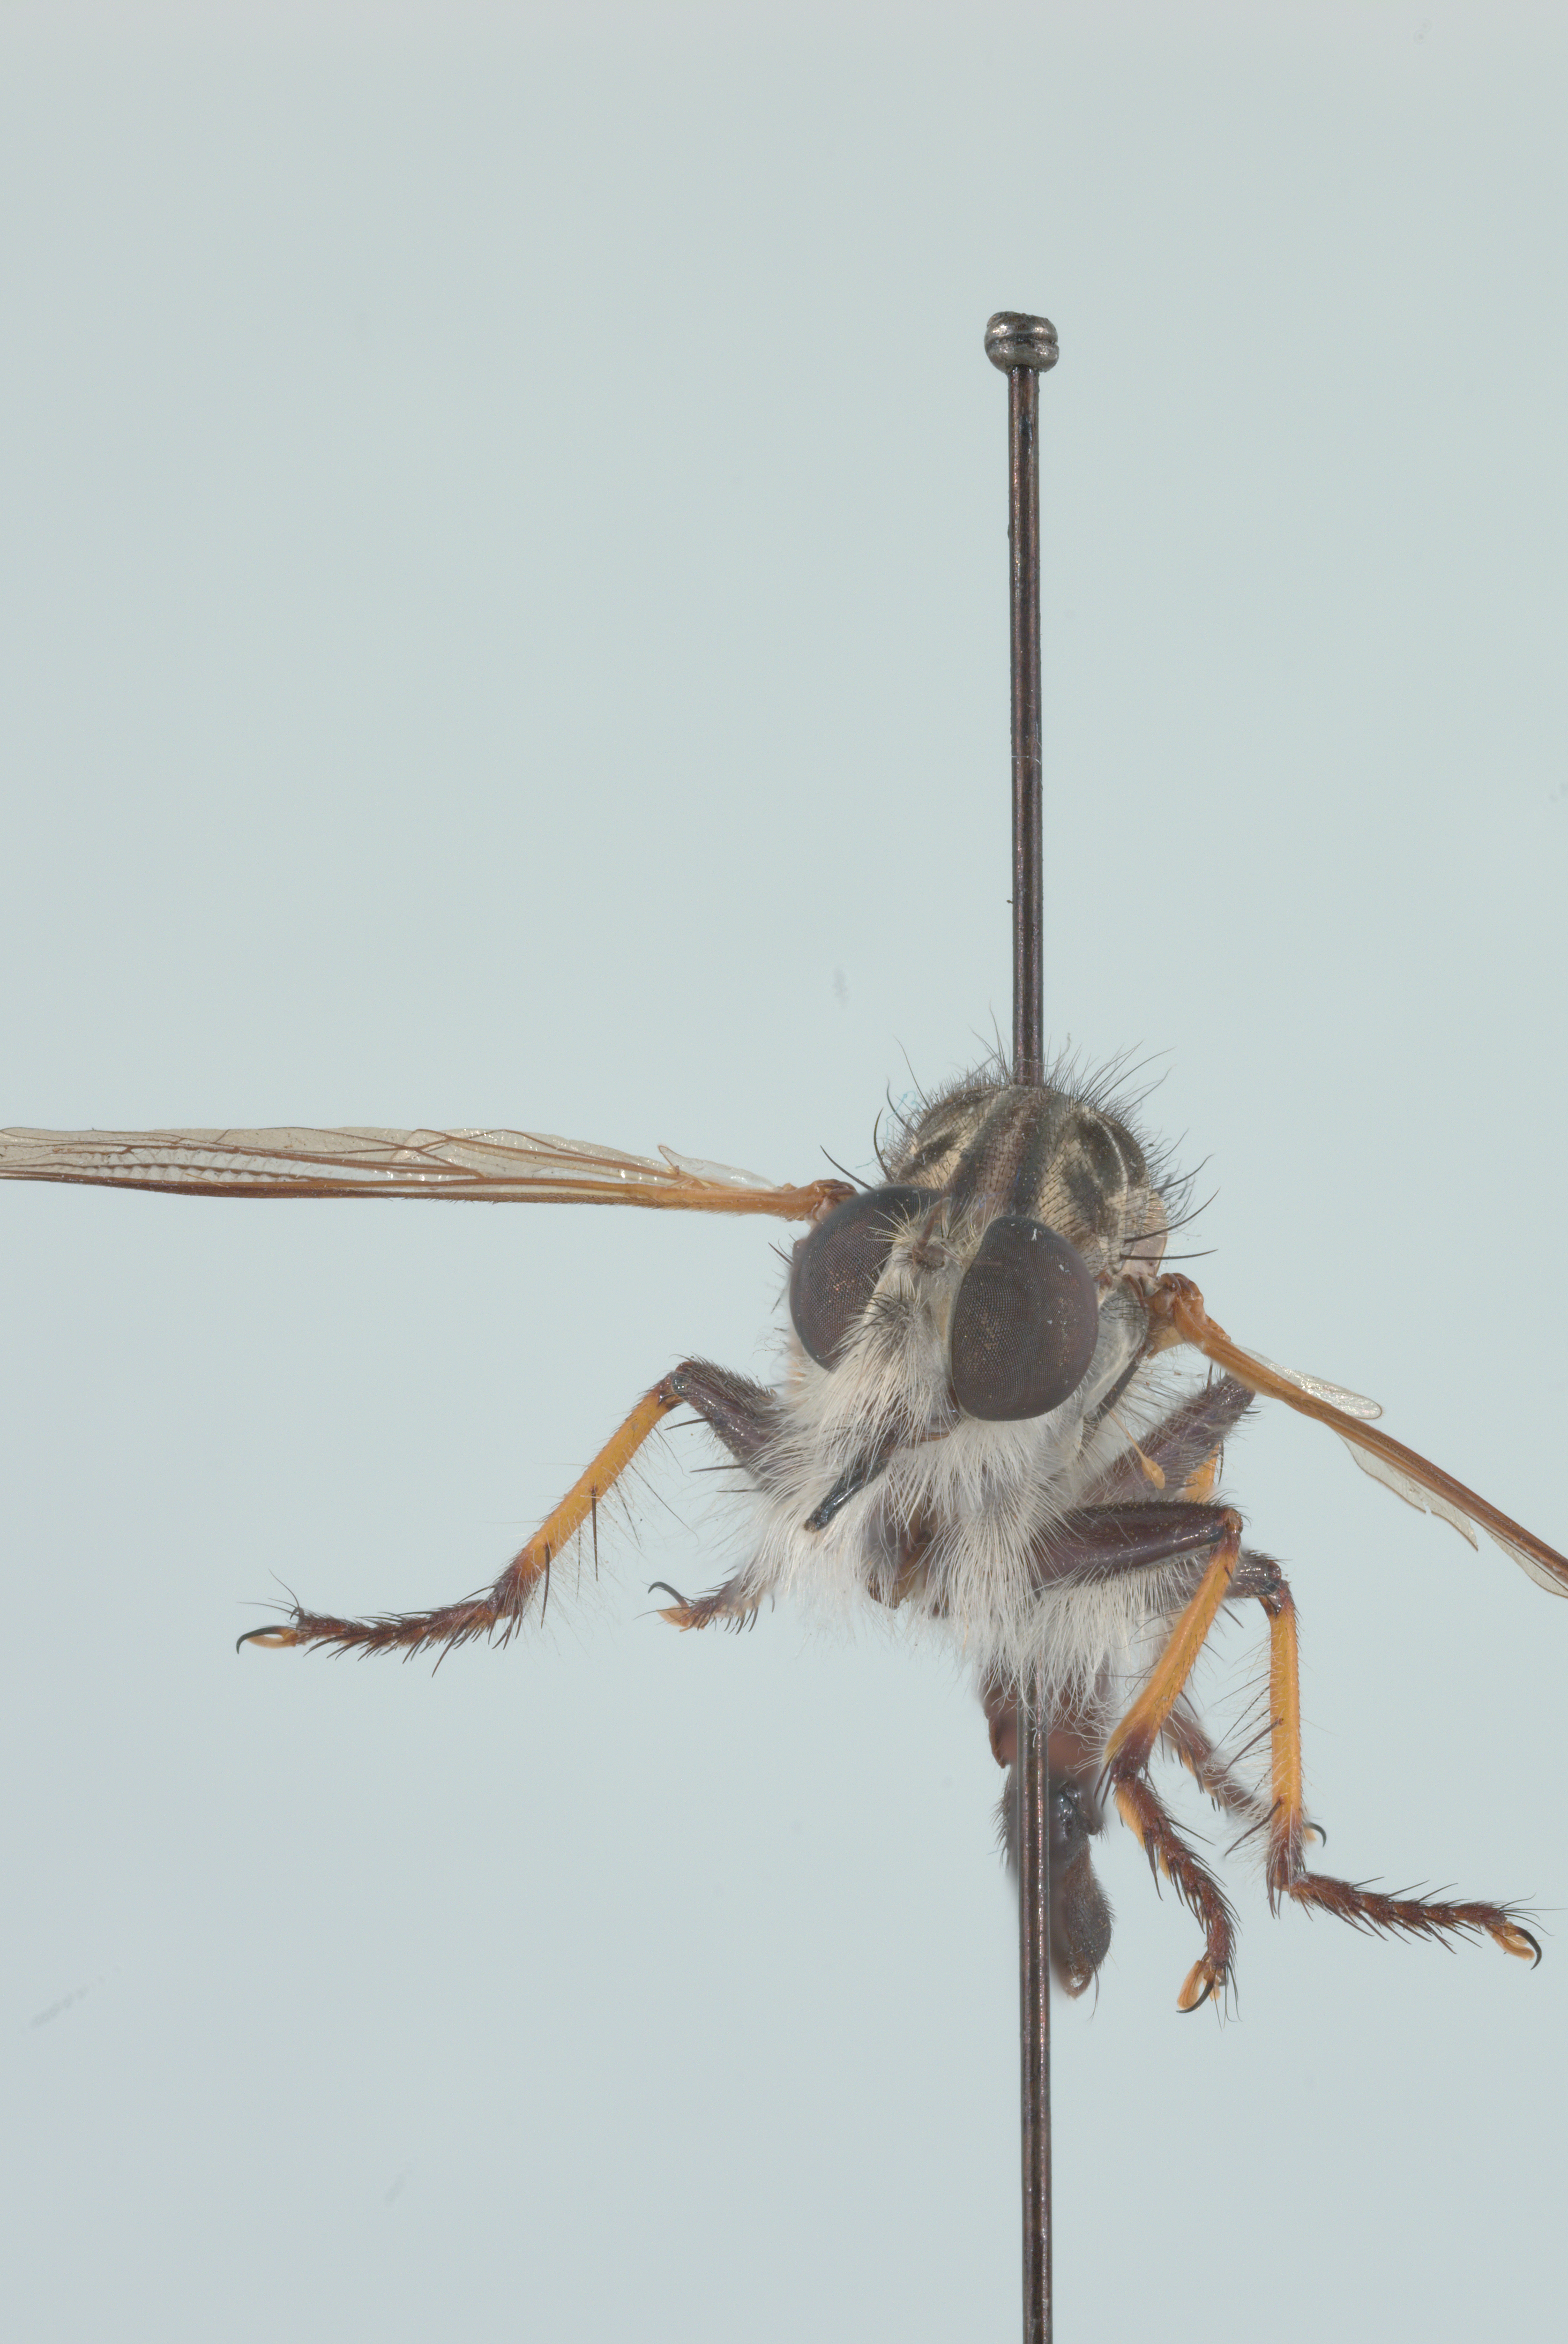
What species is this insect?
Efferia stylata
